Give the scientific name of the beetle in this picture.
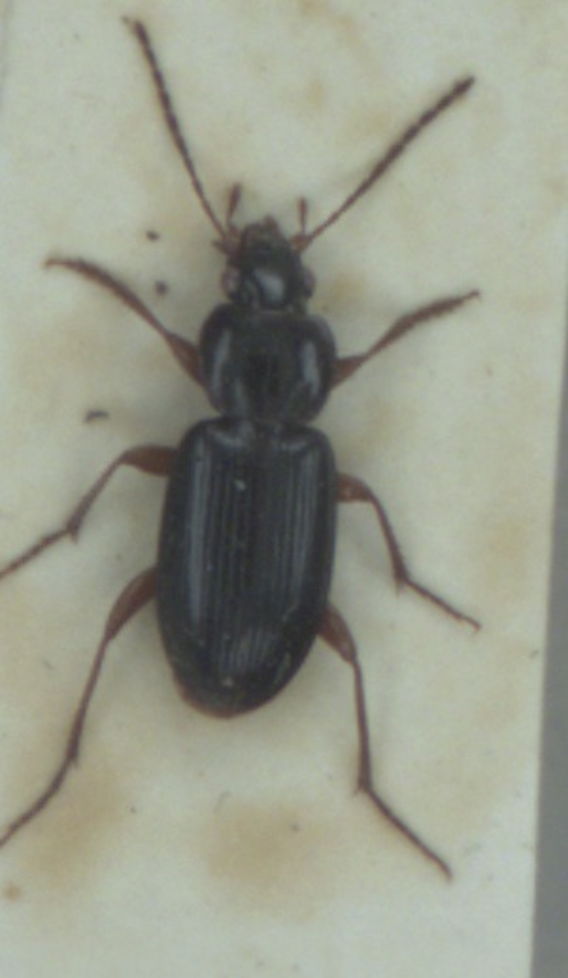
Synuchus vivalis
